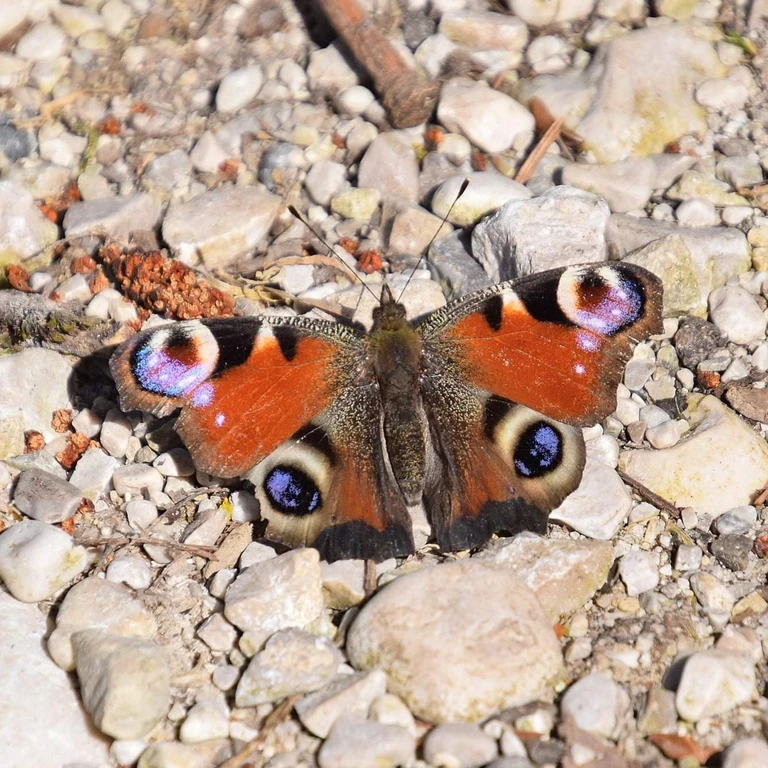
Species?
Aglais io
